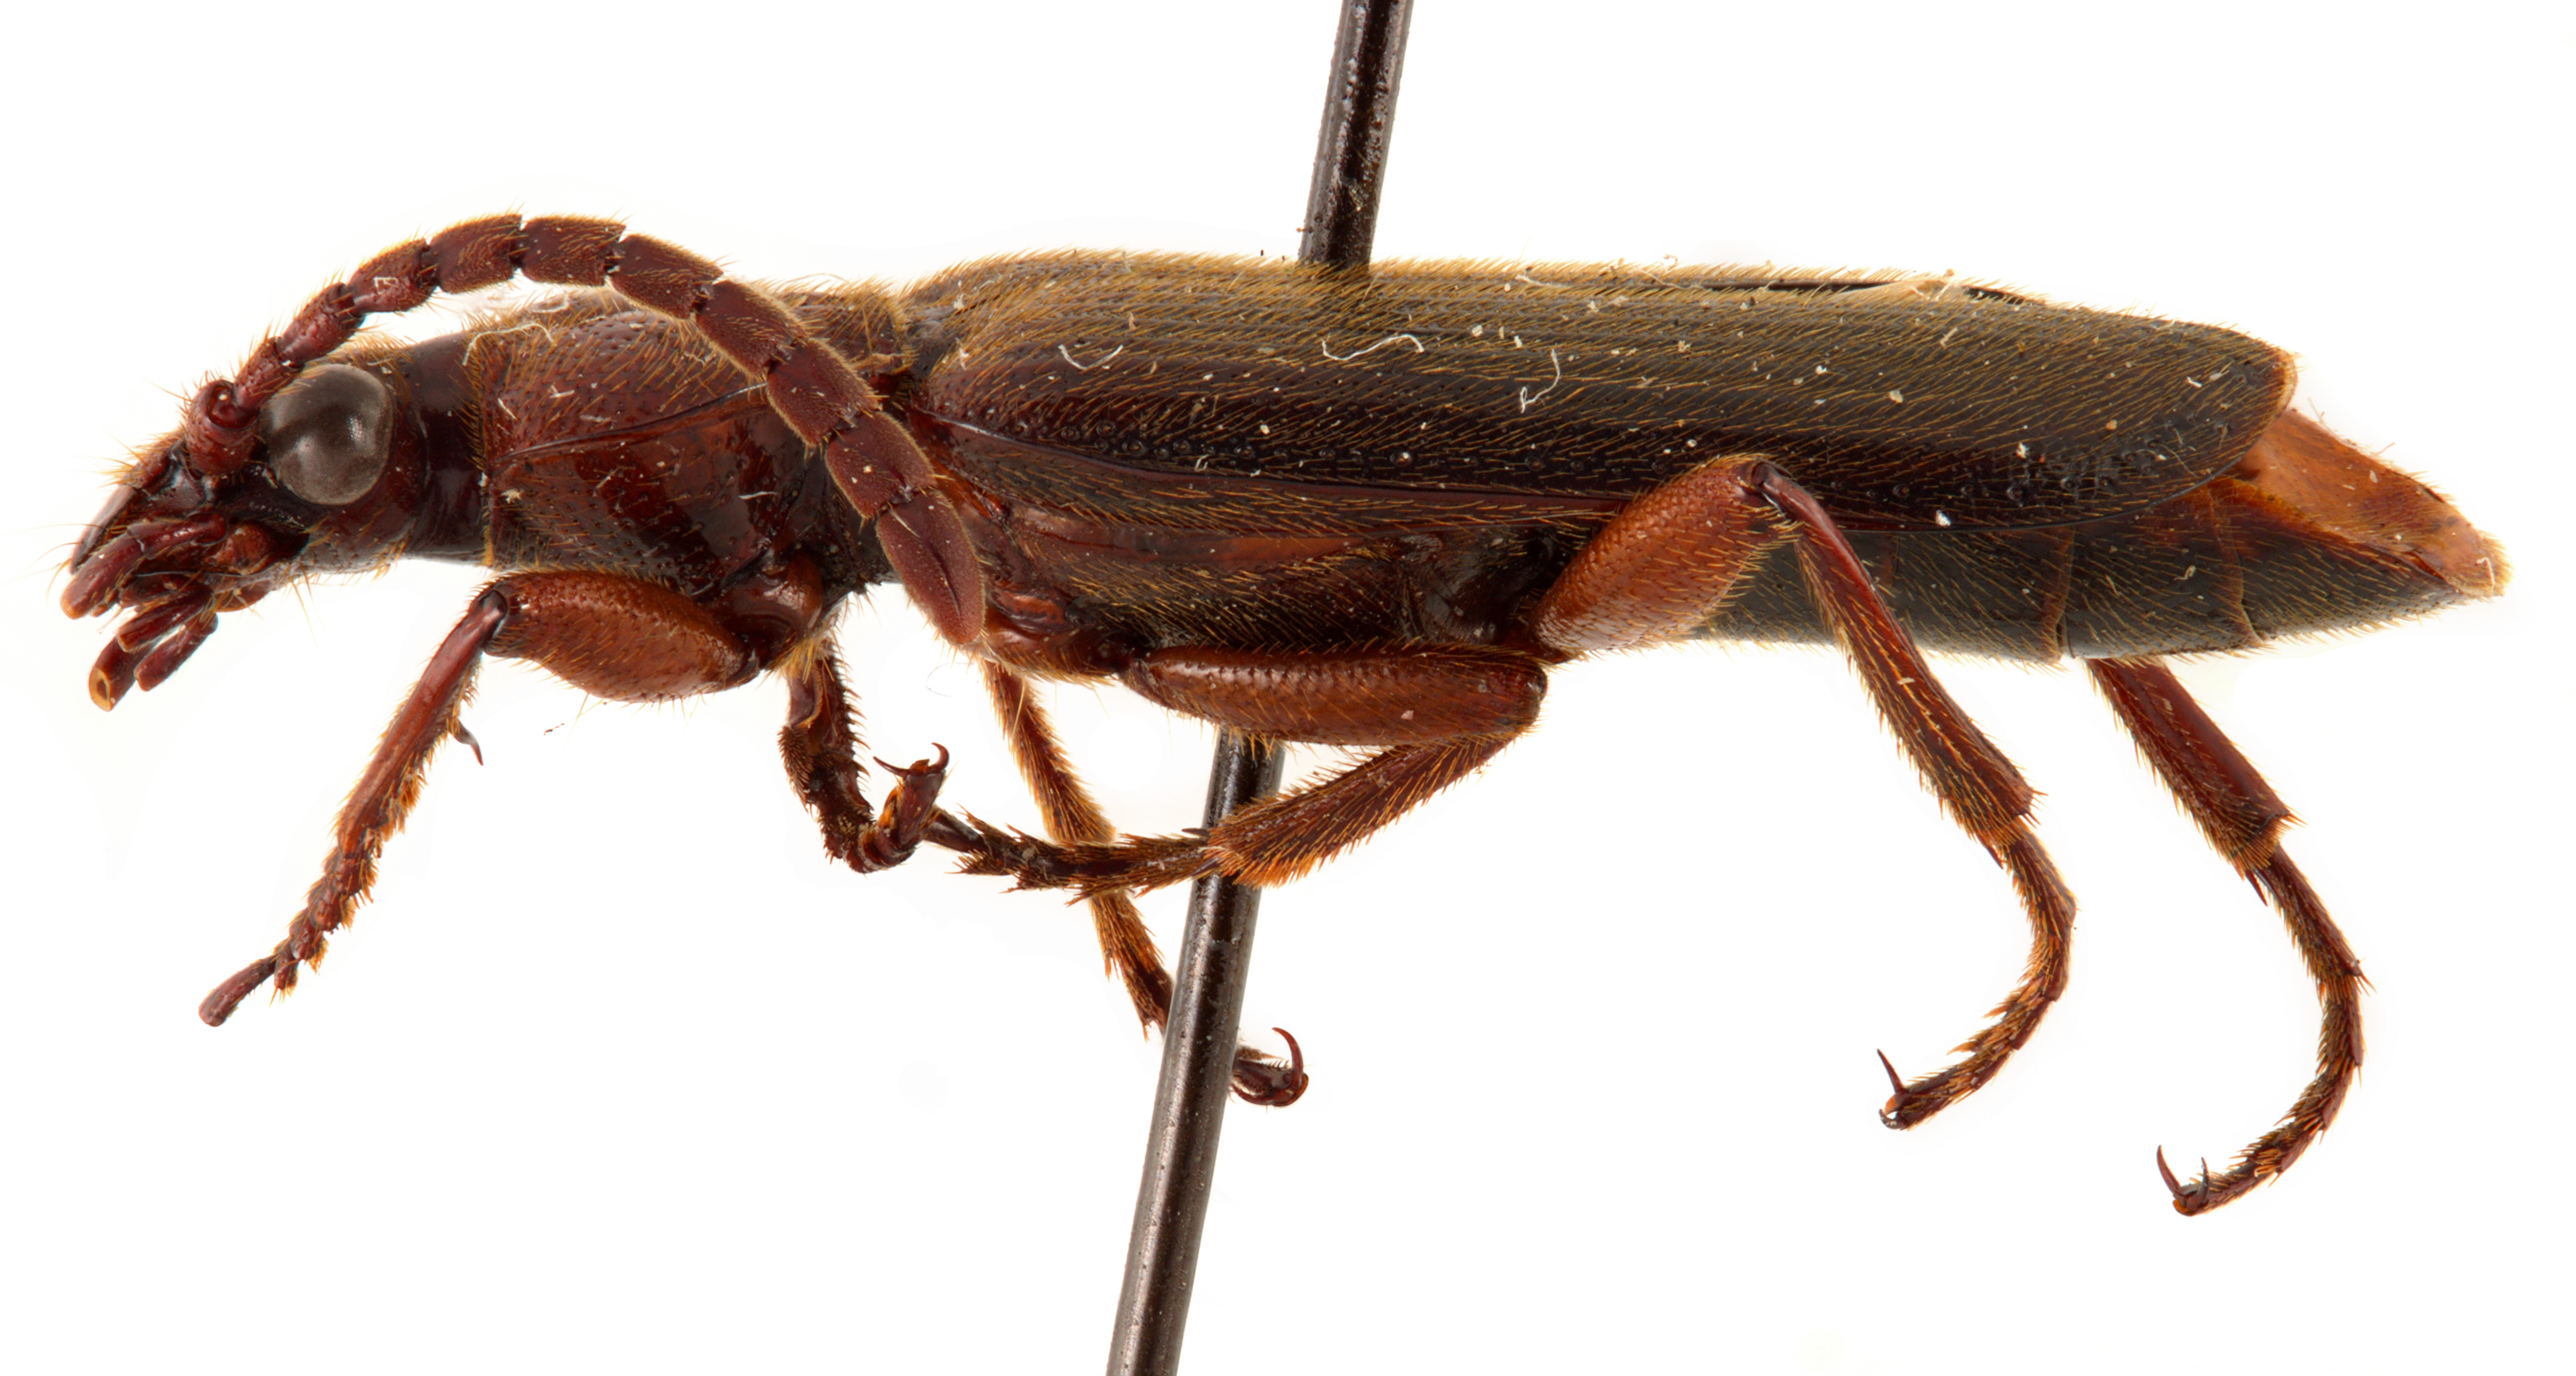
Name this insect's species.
Helluomorphoides praeustus
